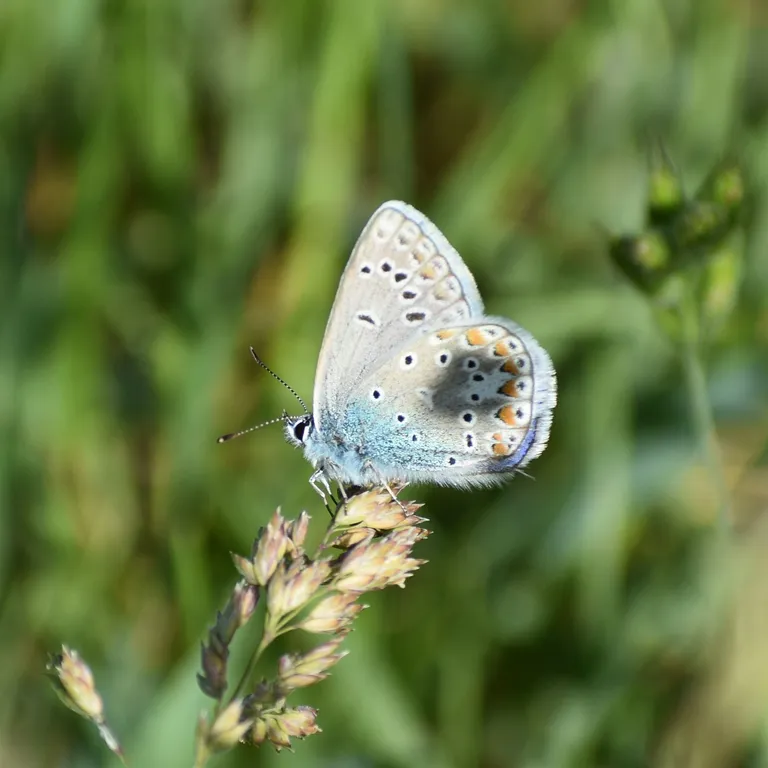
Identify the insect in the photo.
Polyommatus thersites
